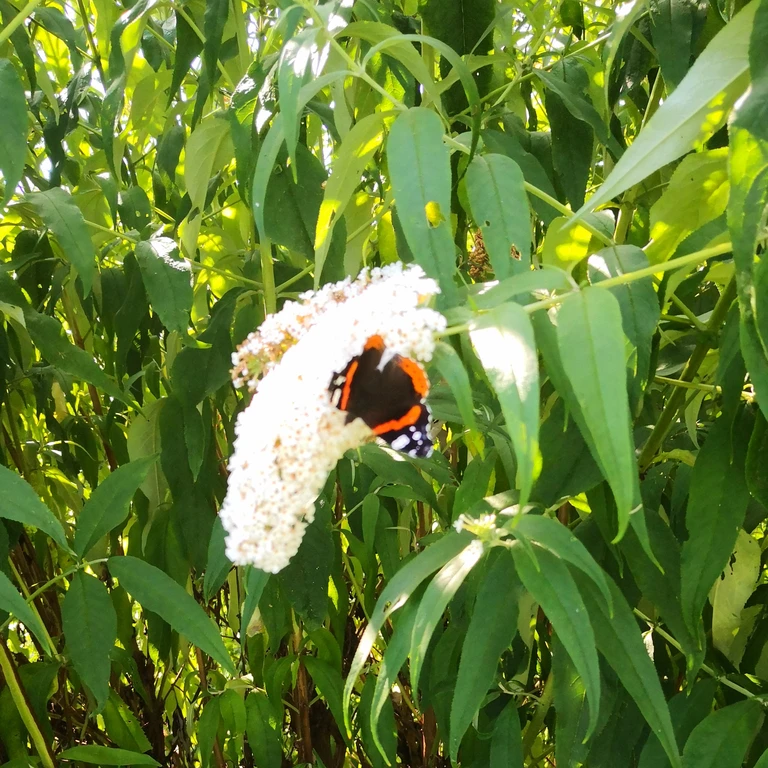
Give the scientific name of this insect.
Vanessa atalanta
